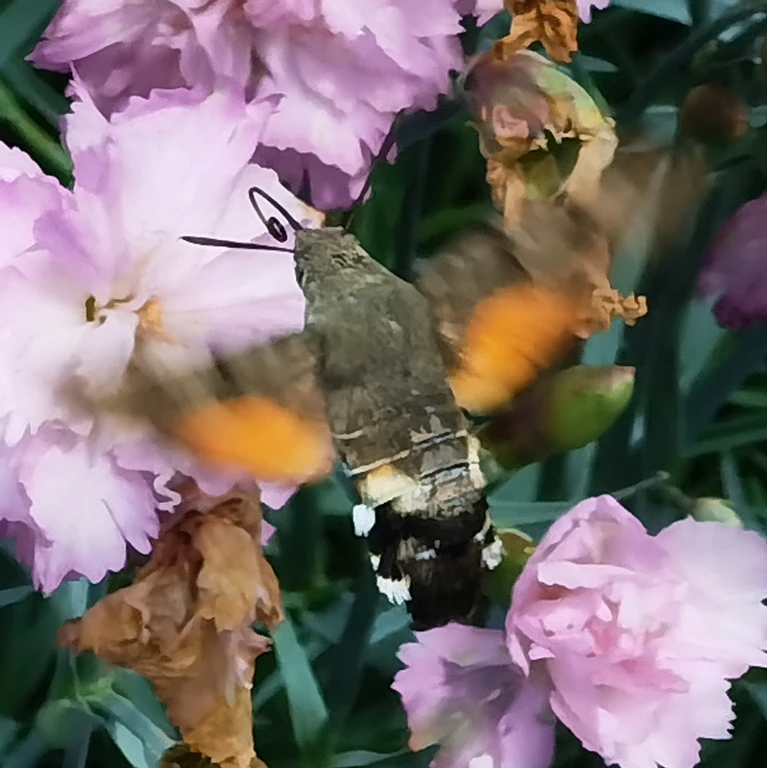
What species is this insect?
Macroglossum stellatarum
